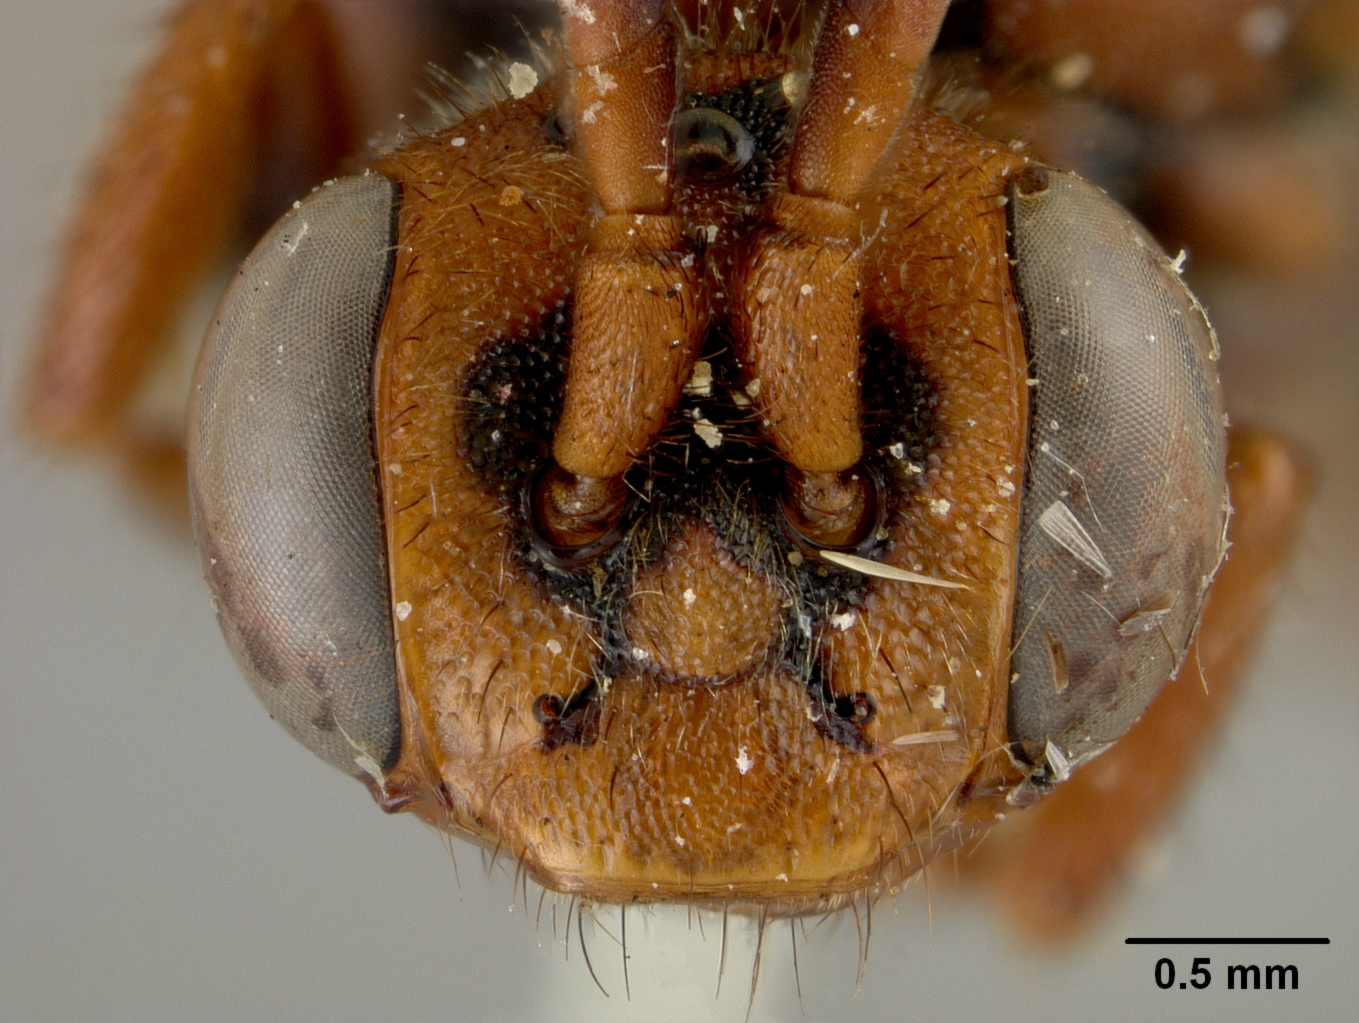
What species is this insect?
Nomada xanthura
